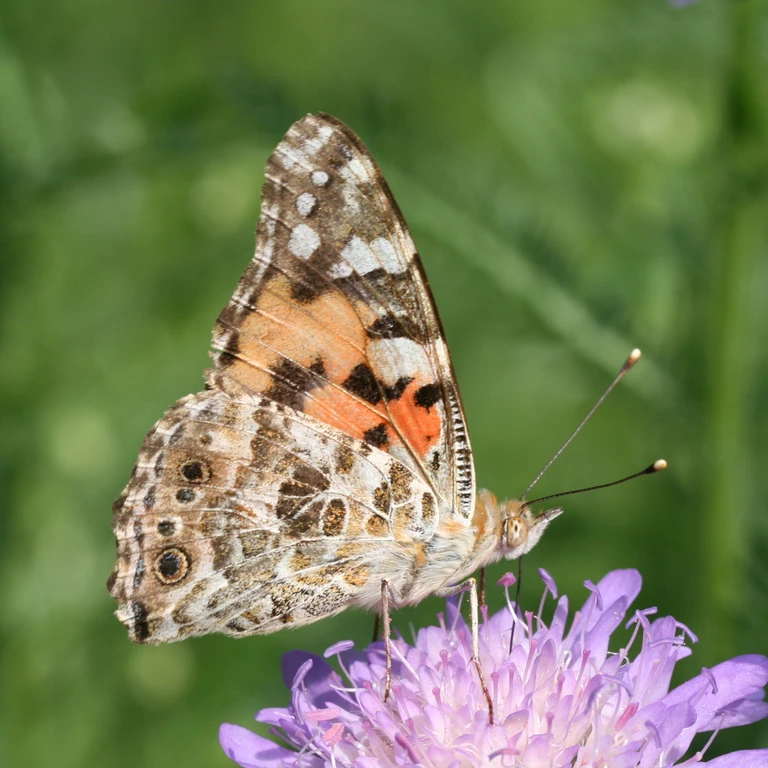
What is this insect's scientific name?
Vanessa cardui
